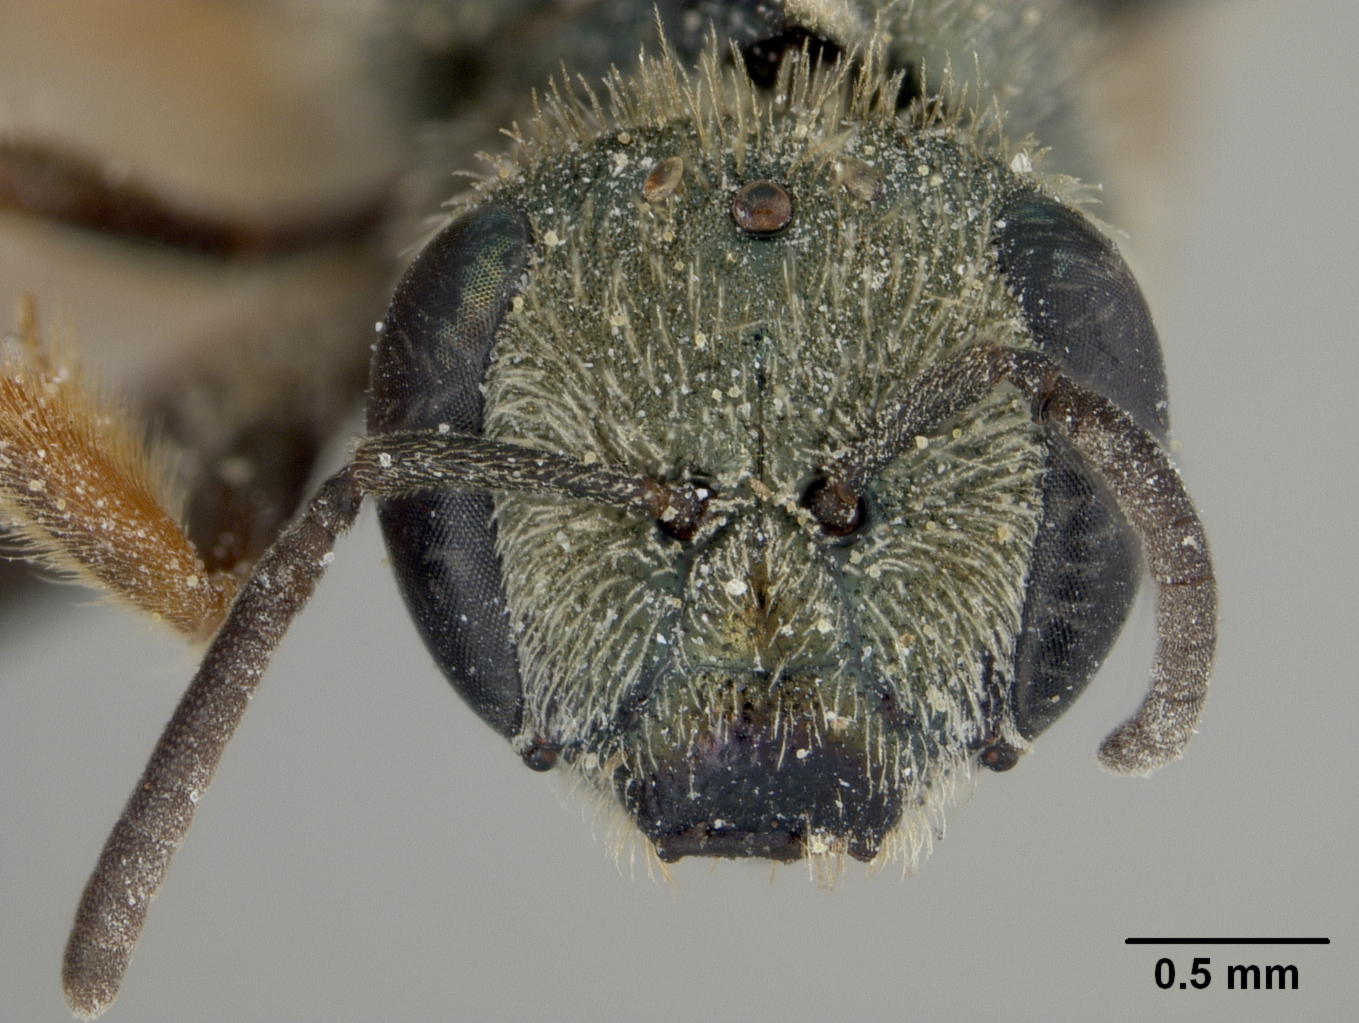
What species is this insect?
Halictus hondurasicus
